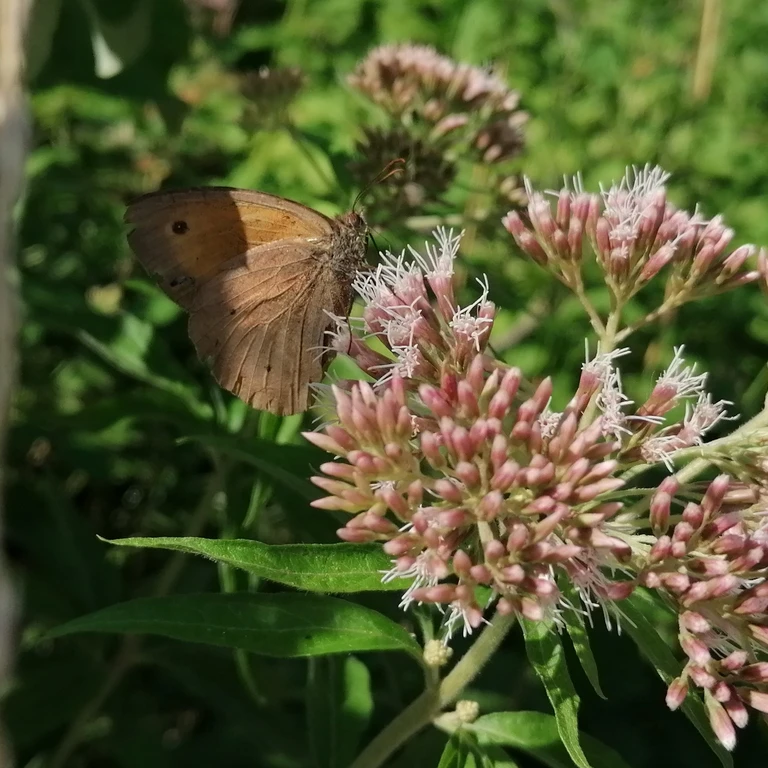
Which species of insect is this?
Maniola jurtina
